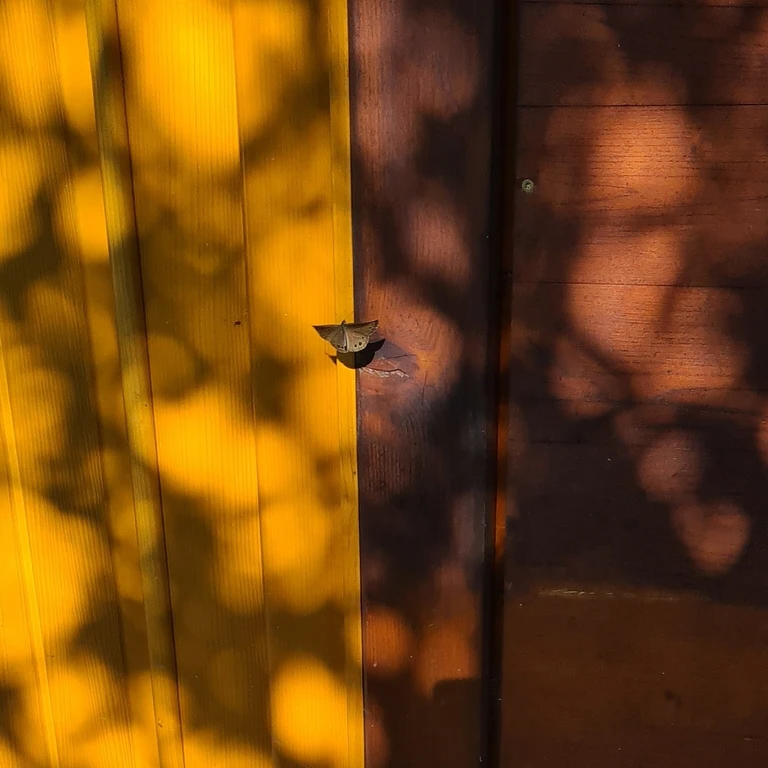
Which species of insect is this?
Lopinga achine (also Pararge achine)
